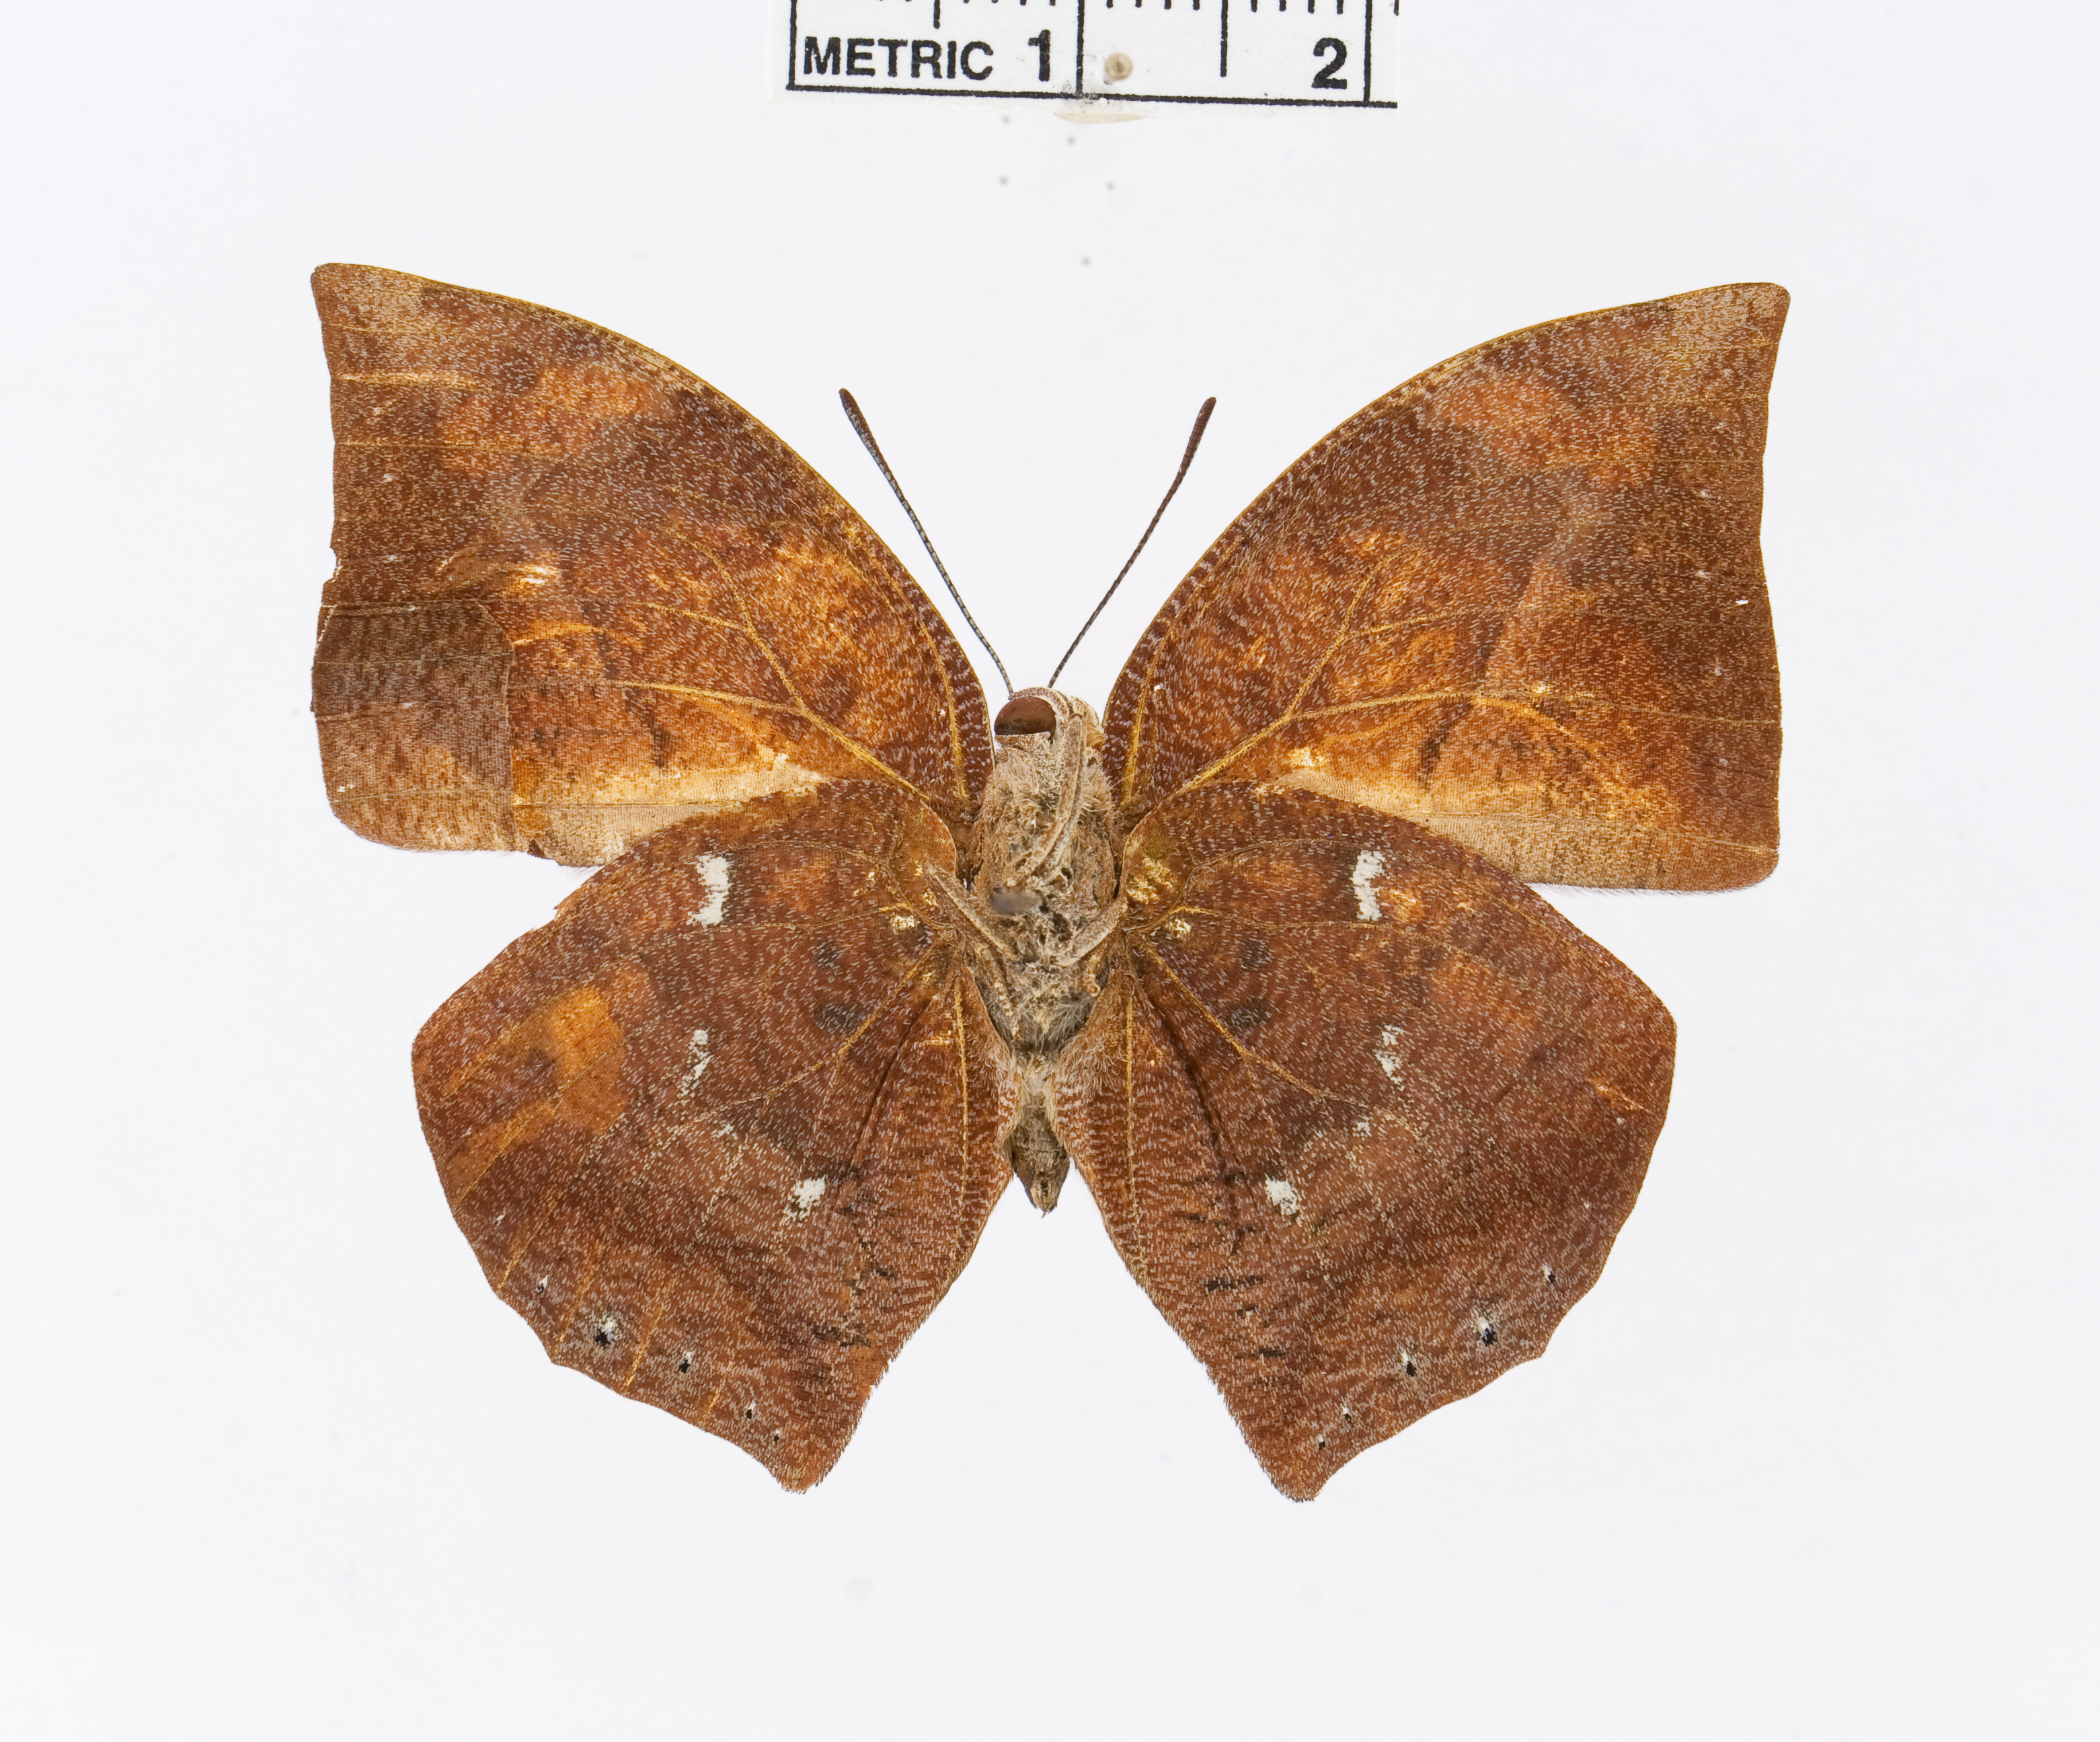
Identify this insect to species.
Fountainea ryphea
